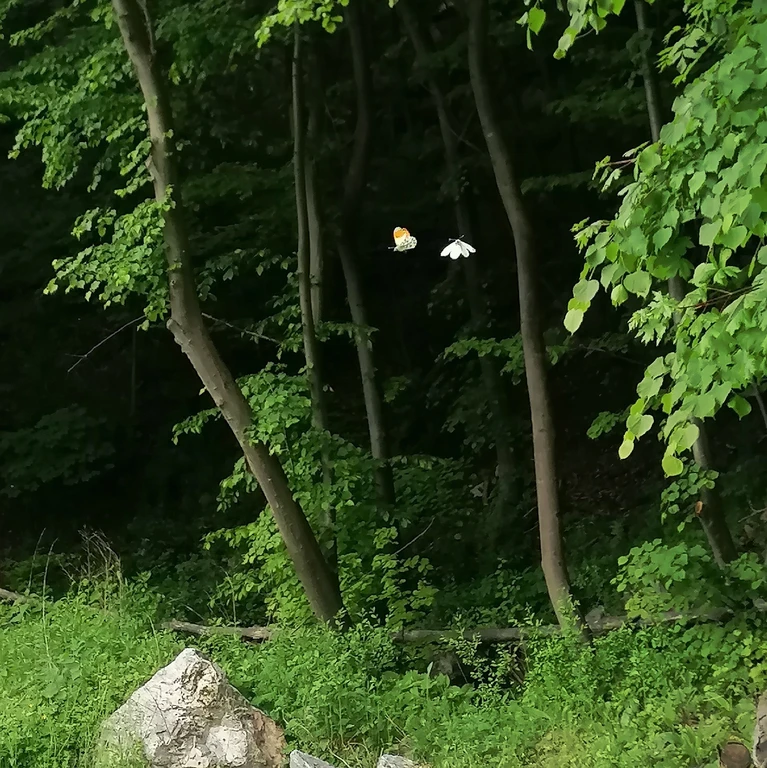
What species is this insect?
Anthocharis cardamines
